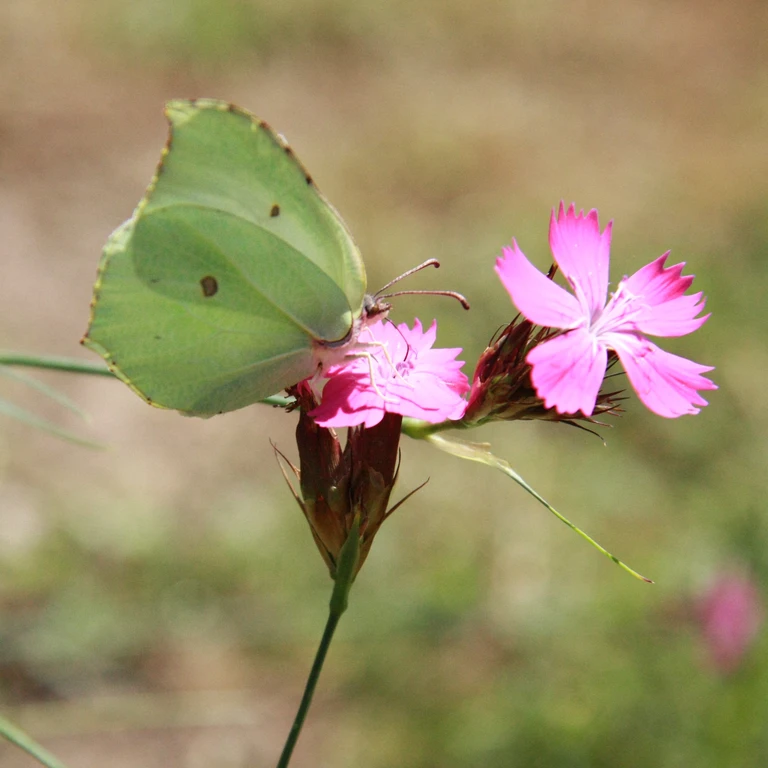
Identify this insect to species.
Gonepteryx rhamni
